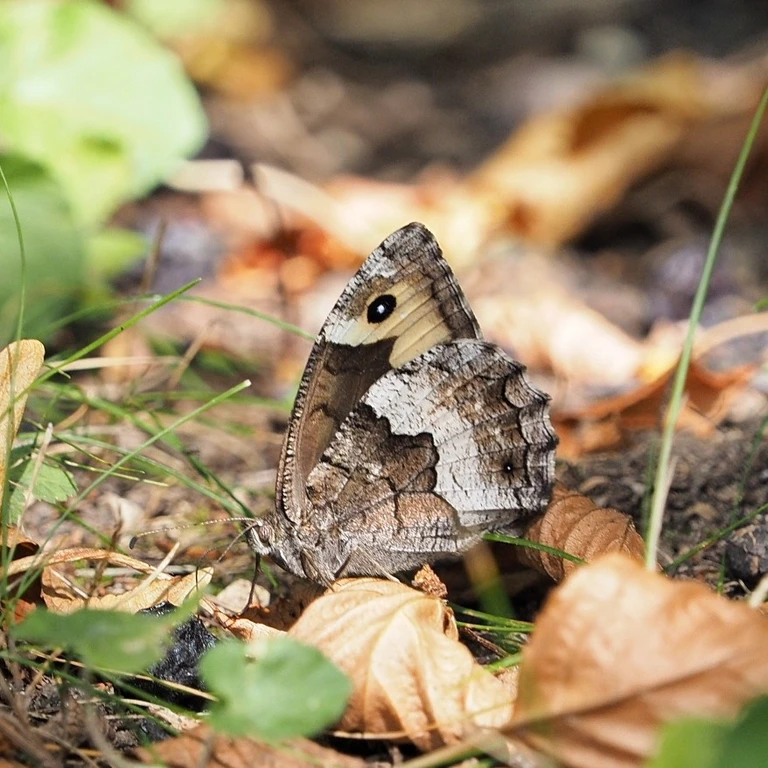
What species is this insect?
Hipparchia alcyone
